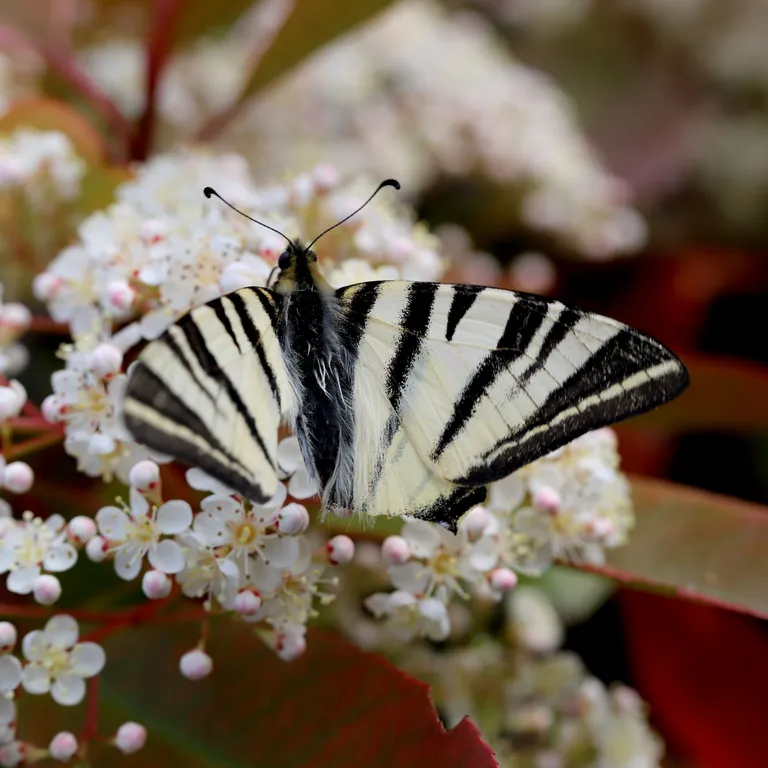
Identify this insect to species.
Iphiclides podalirius
